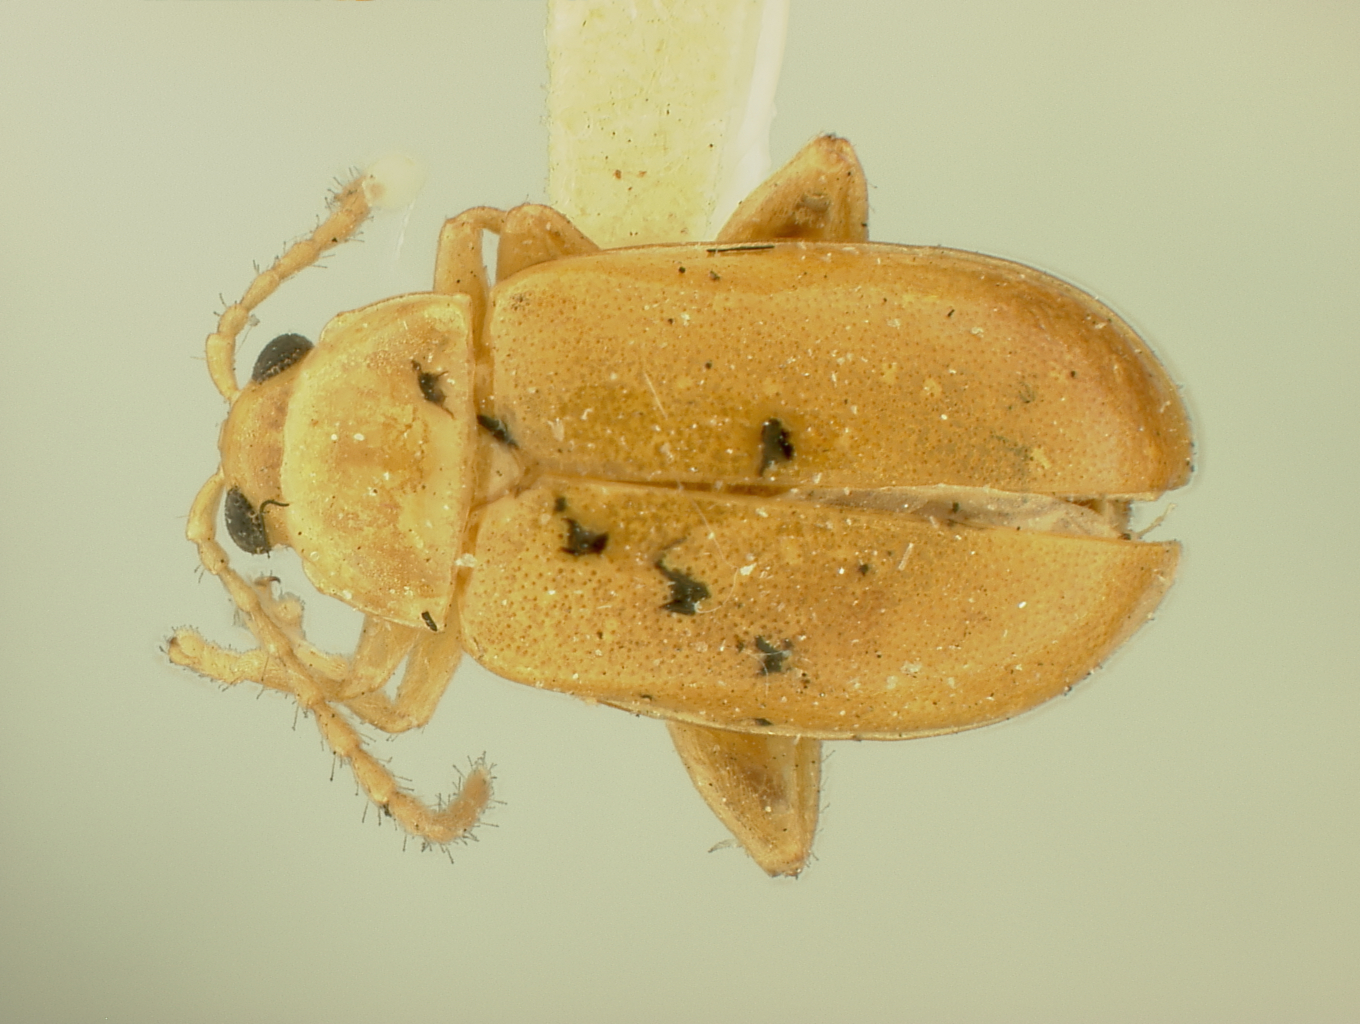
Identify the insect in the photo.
Lactica albina
